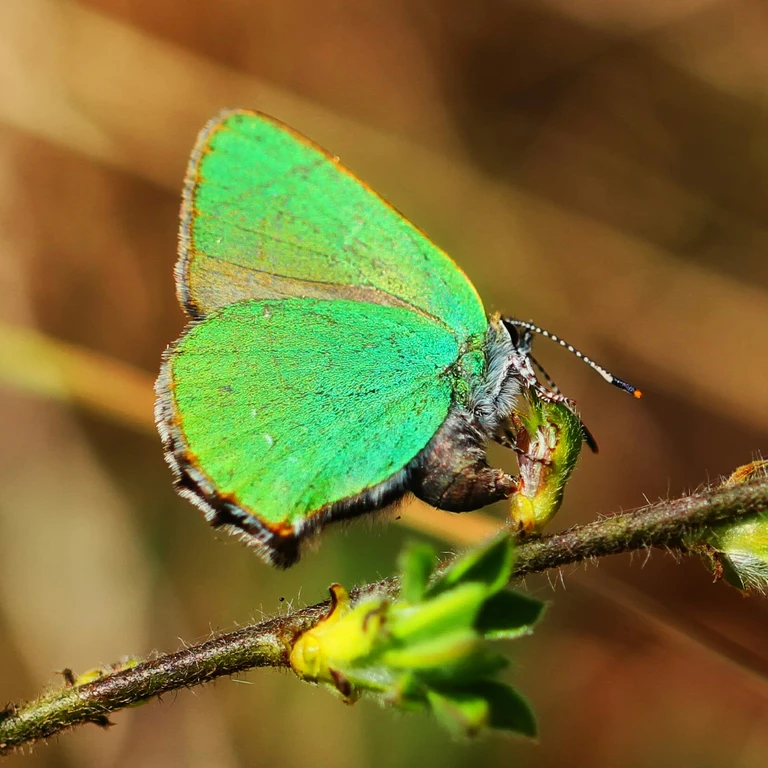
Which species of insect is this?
Callophrys rubi
